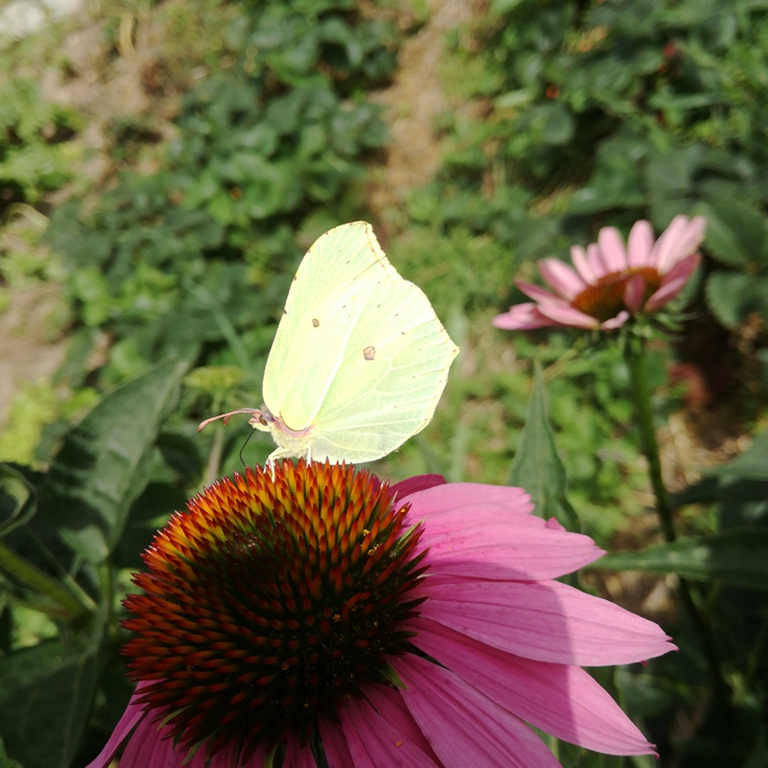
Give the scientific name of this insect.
Gonepteryx rhamni
